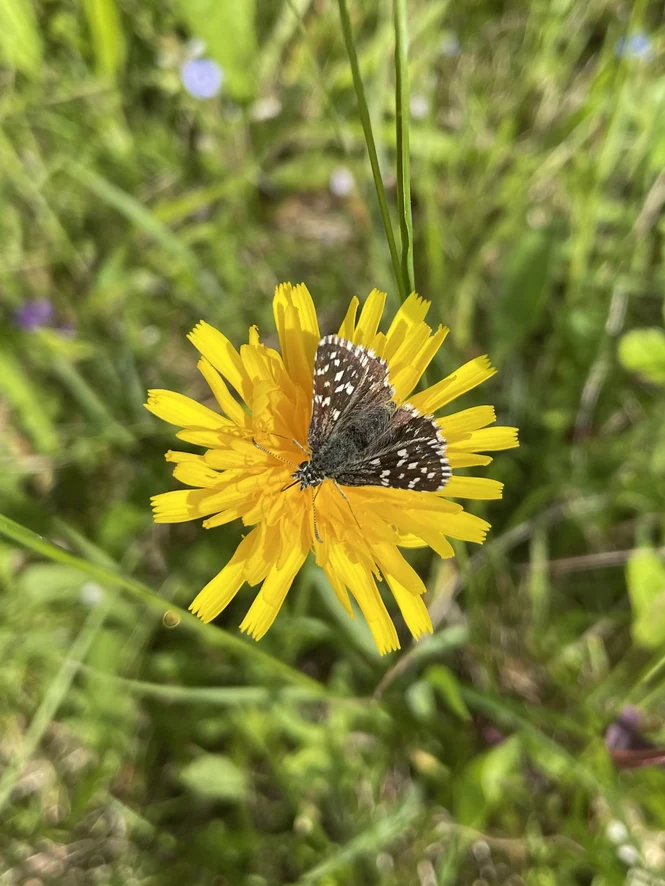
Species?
Pyrgus malvae
